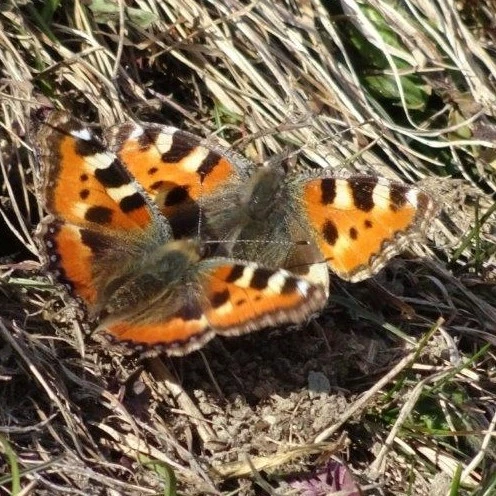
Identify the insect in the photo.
Aglais urticae
